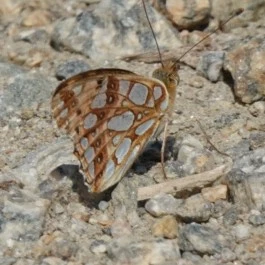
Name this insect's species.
Issoria lathonia
